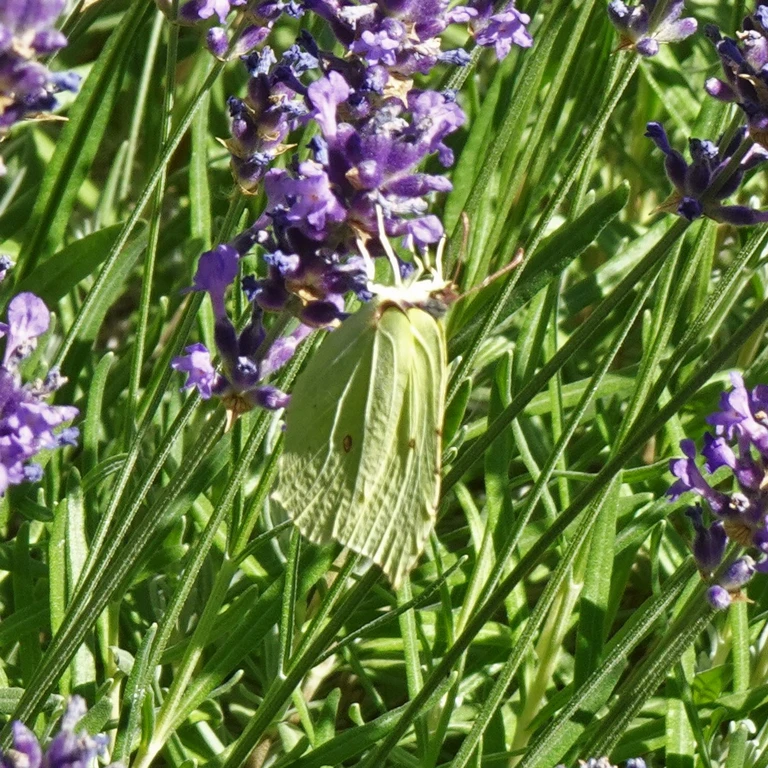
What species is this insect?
Gonepteryx rhamni
